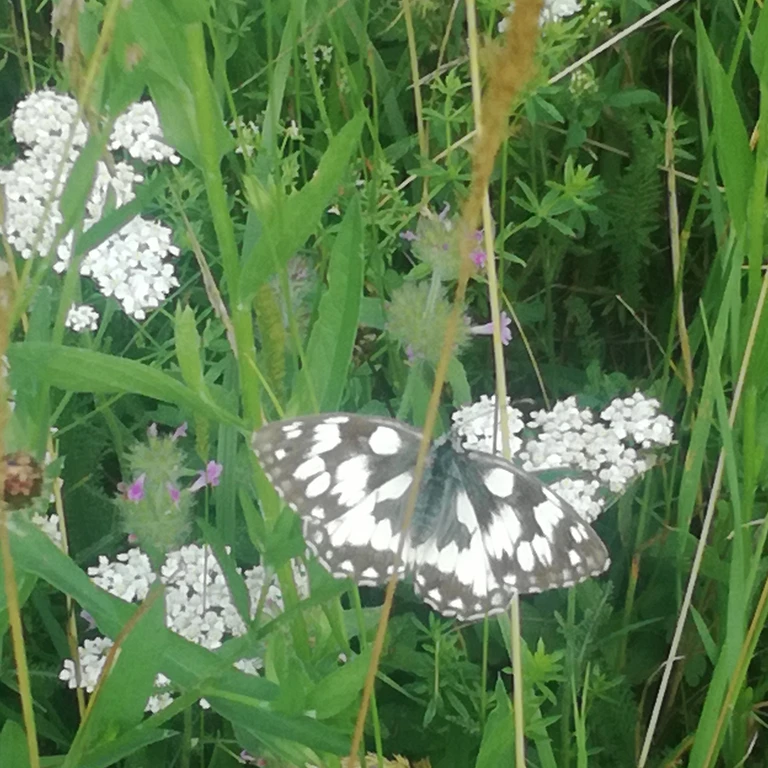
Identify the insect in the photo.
Melanargia galathea
